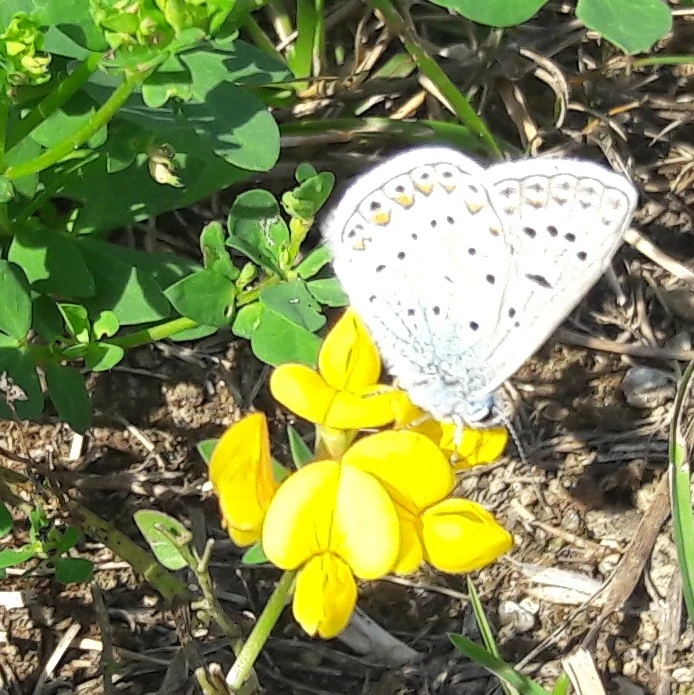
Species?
Polyommatus icarus
